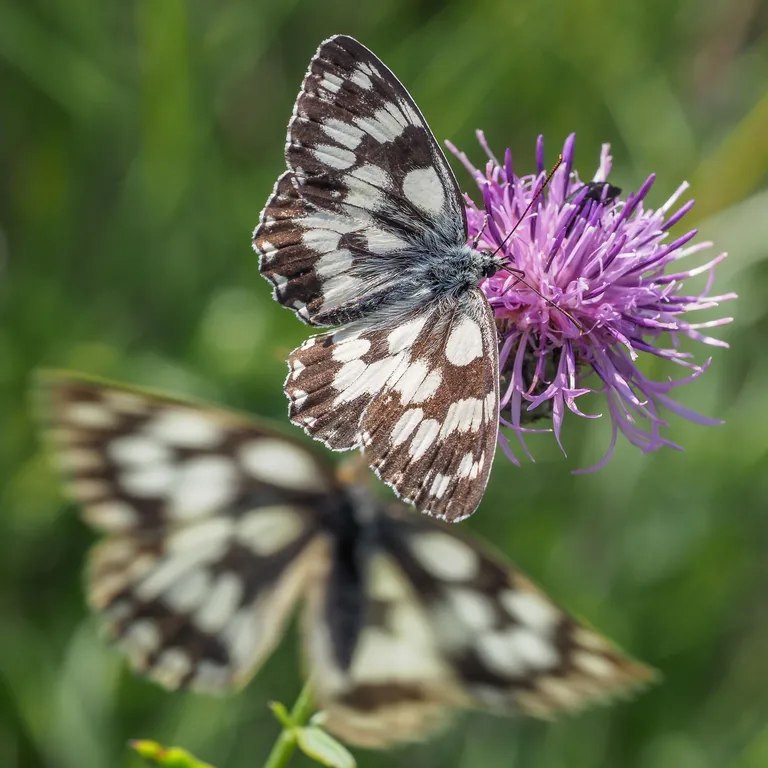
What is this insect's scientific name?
Melanargia galathea
